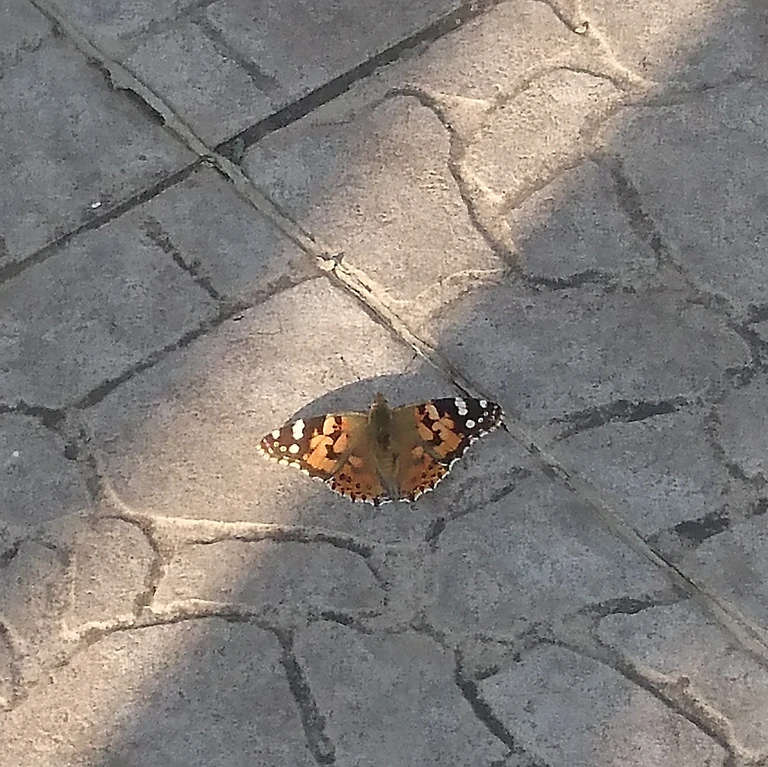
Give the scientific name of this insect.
Vanessa cardui
